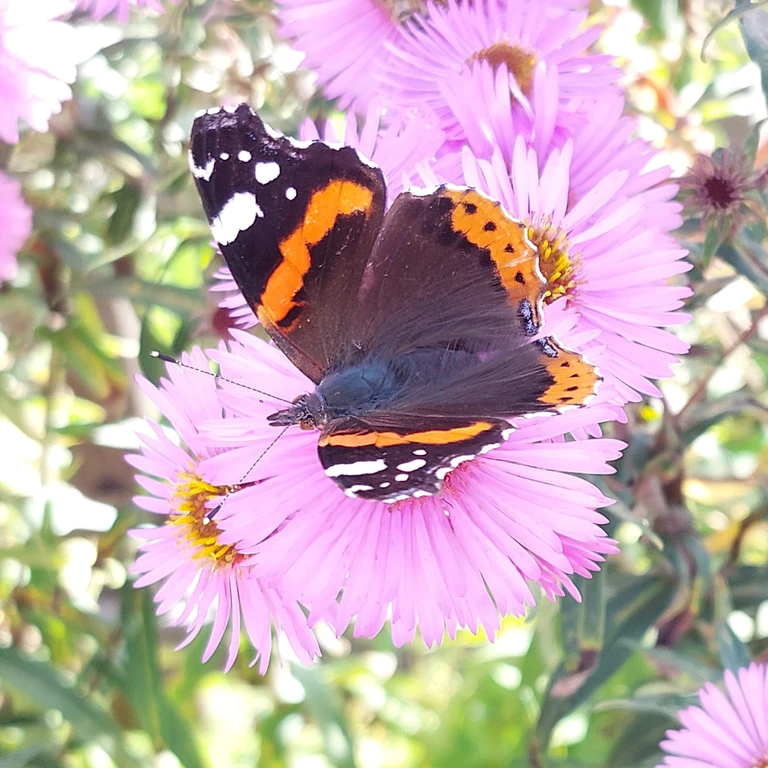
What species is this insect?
Vanessa atalanta
